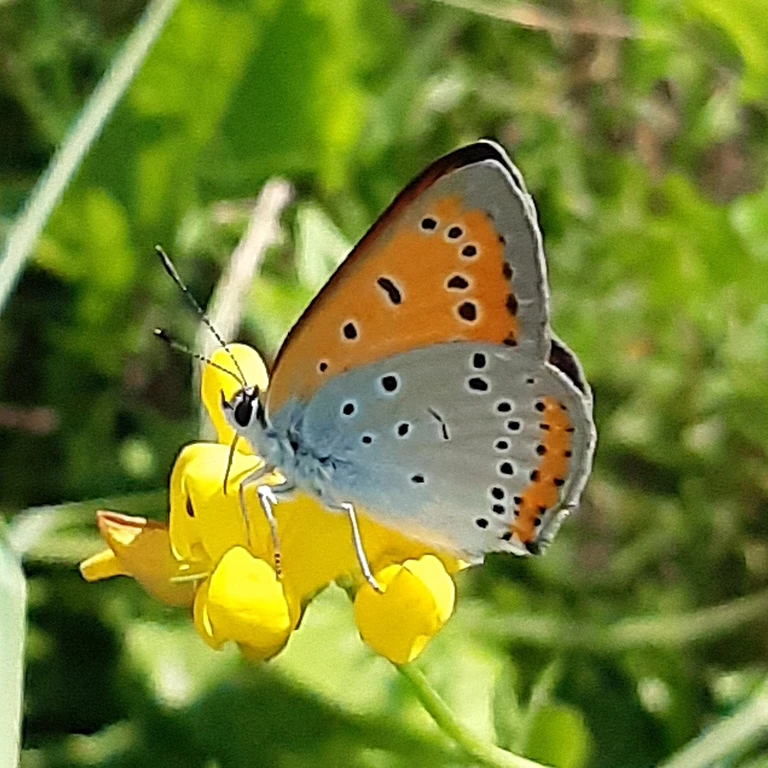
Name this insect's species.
Lycaena dispar
